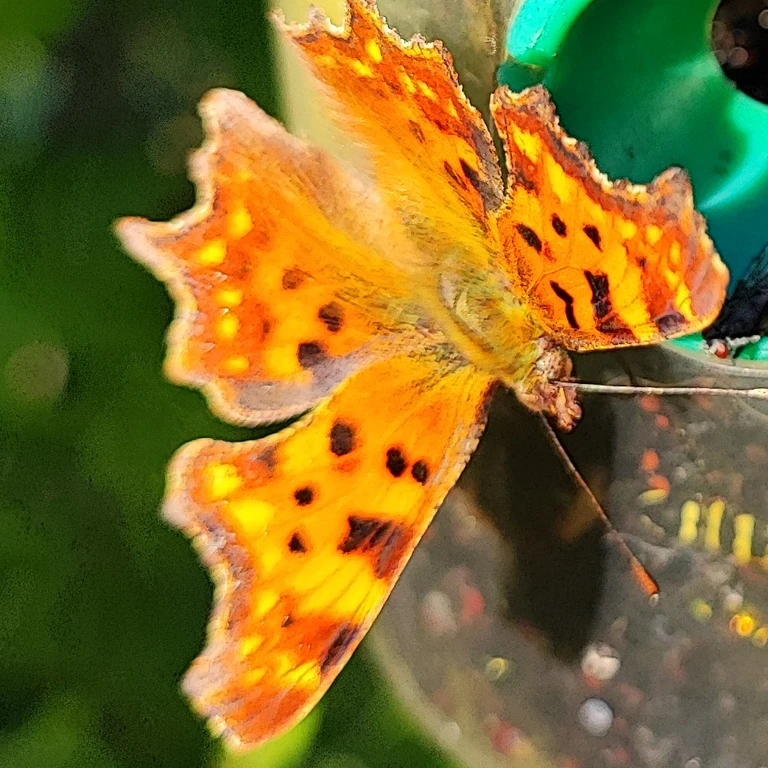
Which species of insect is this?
Polygonia c-album
